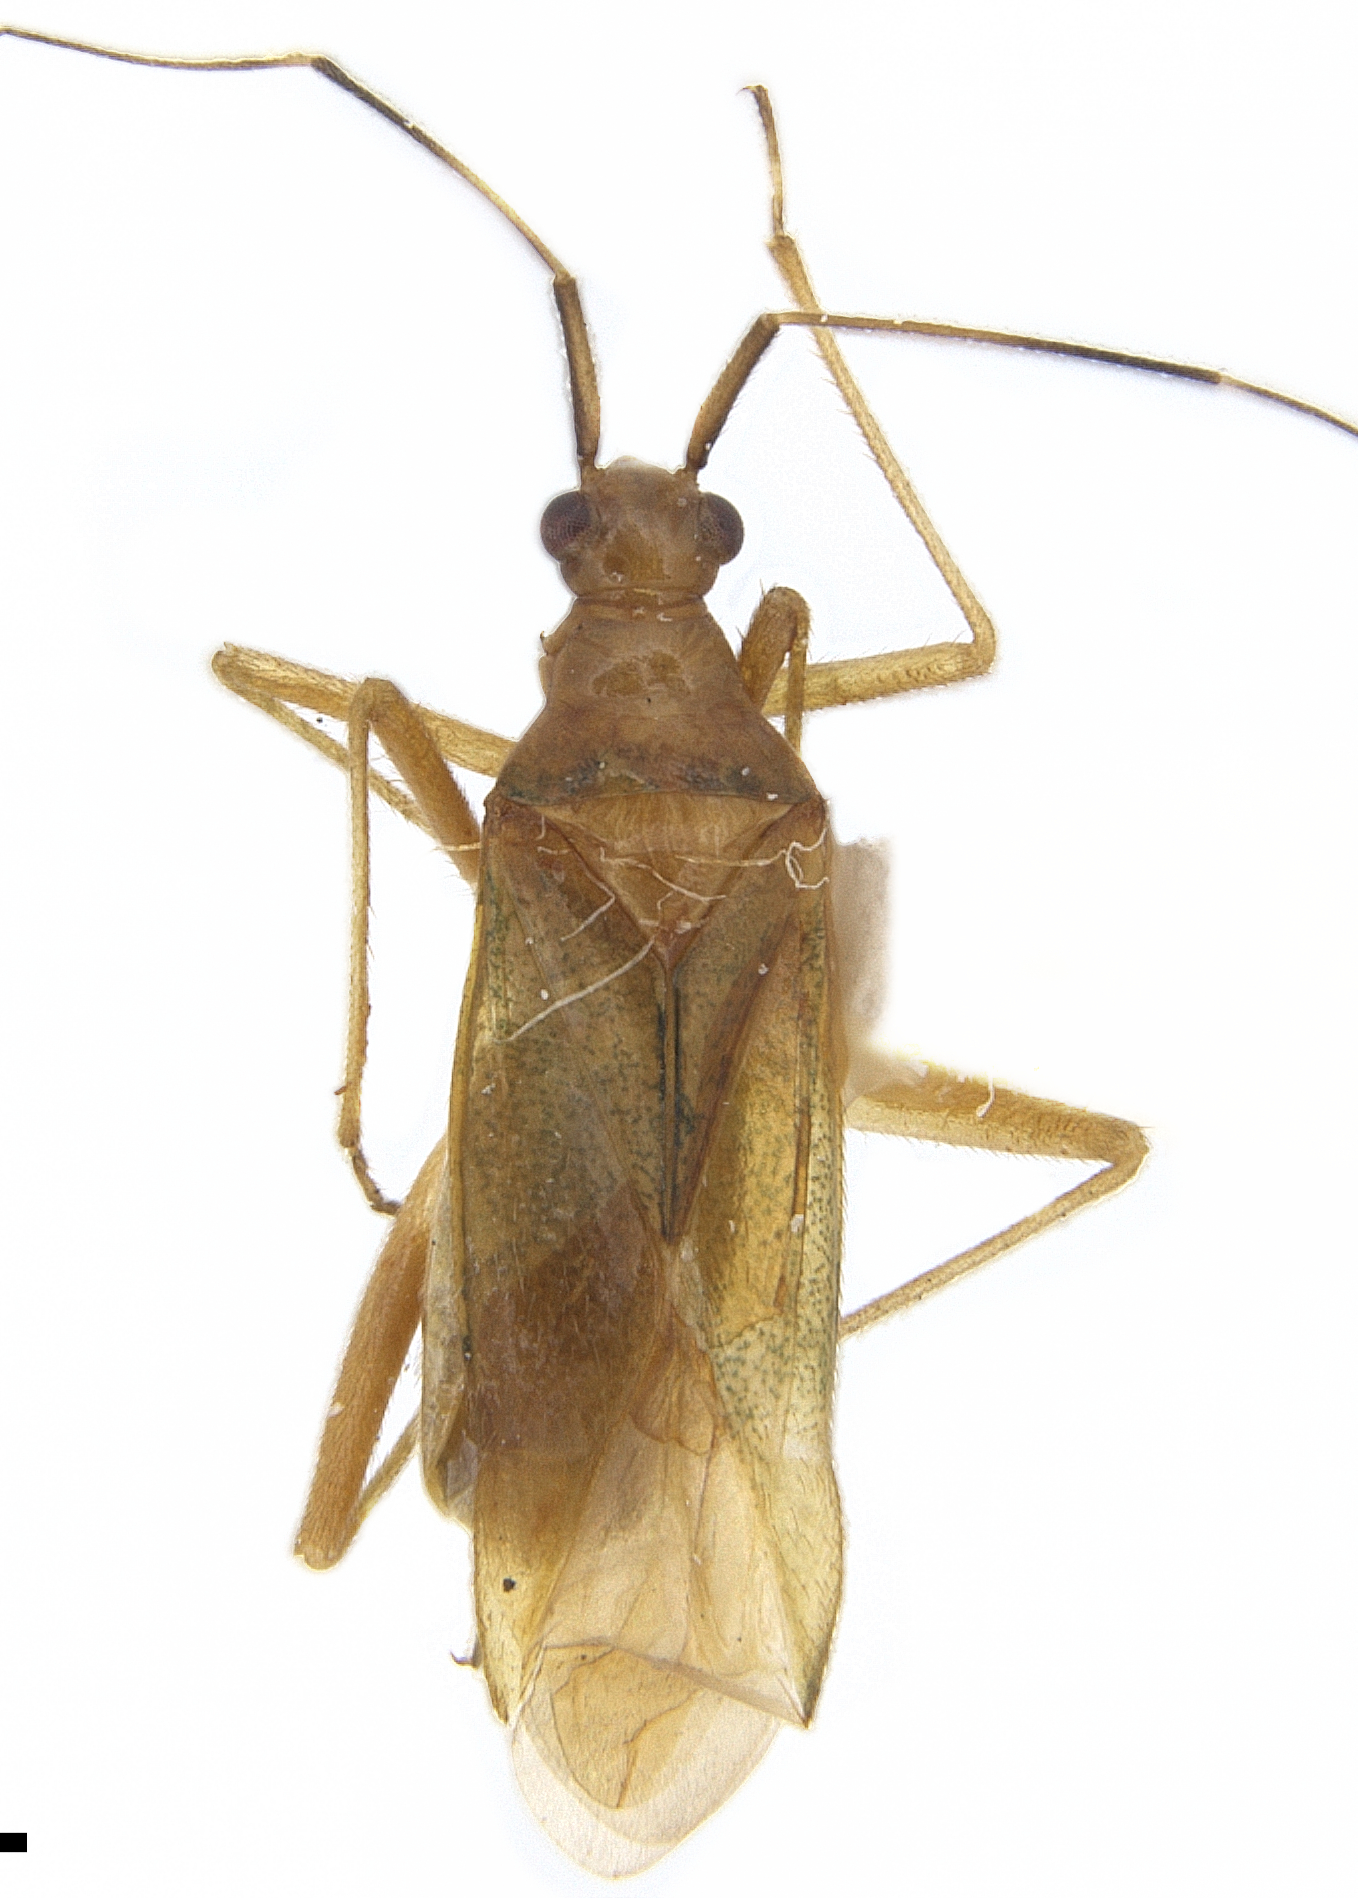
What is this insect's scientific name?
Carvalhomiris bifurcatus
